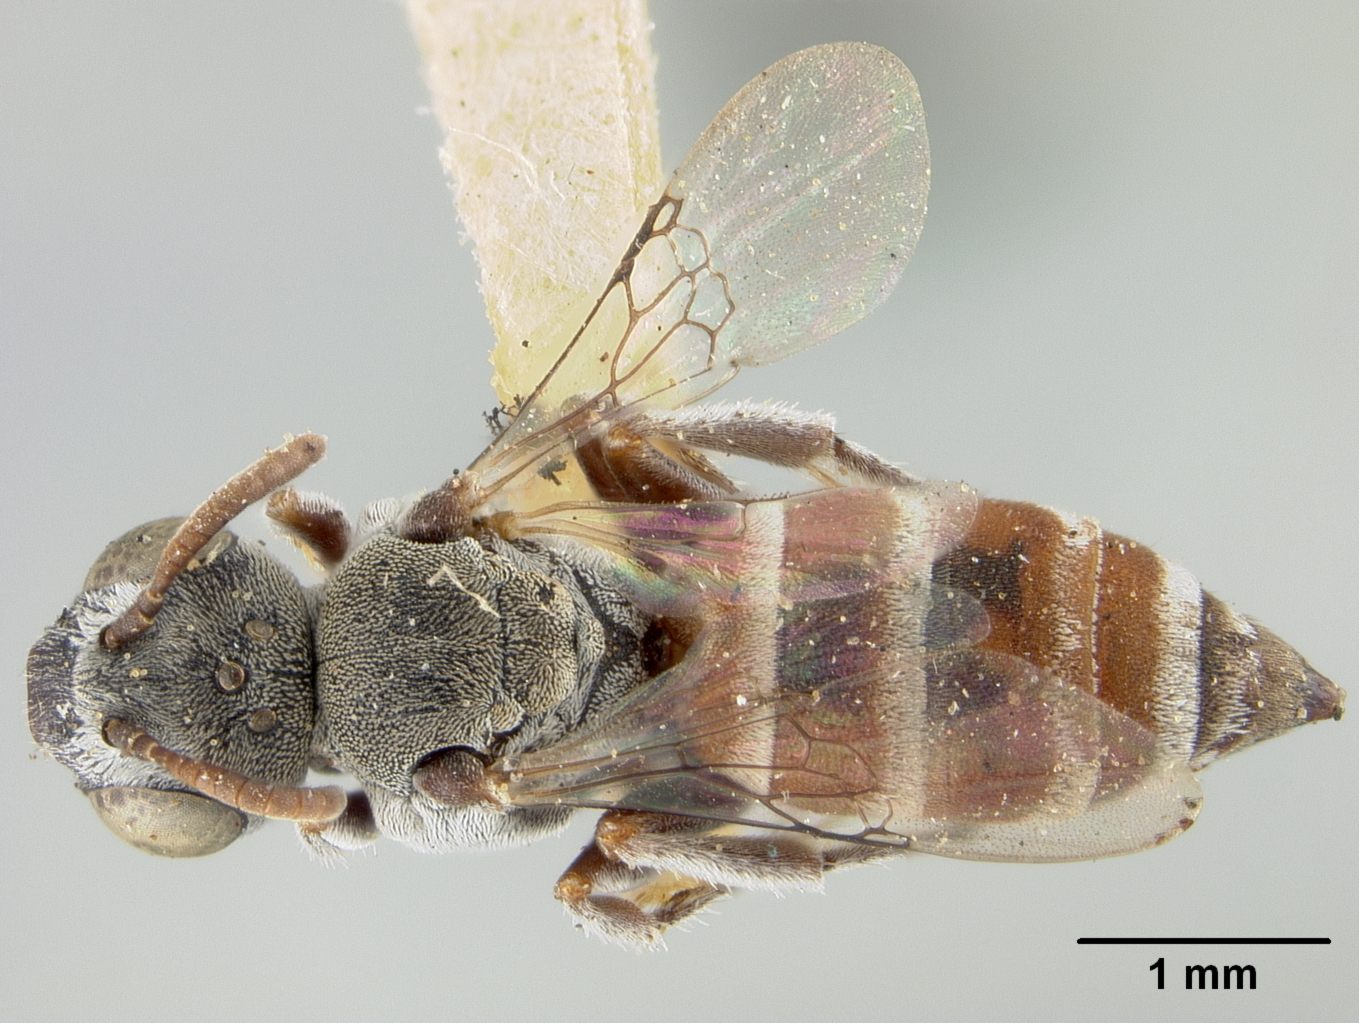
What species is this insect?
Neolarra congregata
